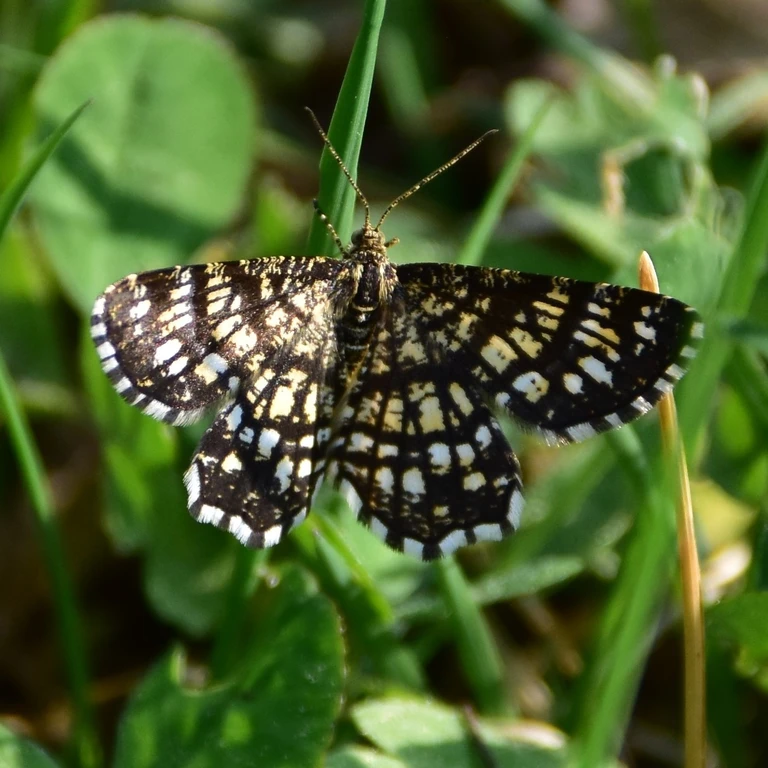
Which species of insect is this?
Chiasmia clathrata
